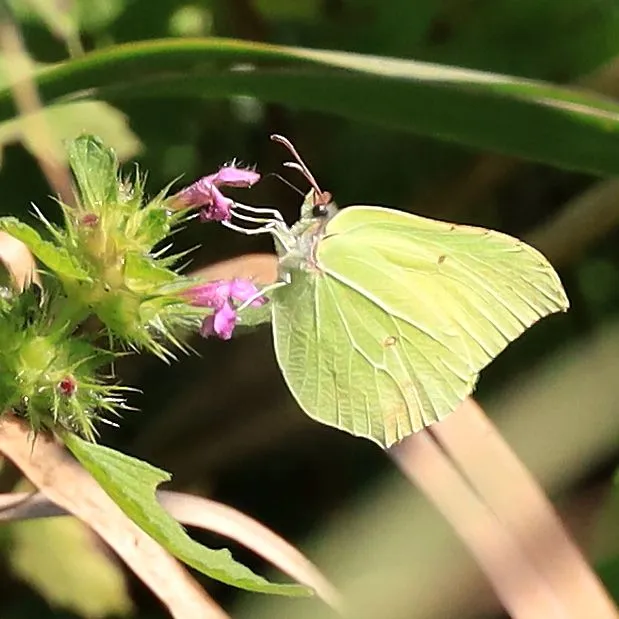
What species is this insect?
Gonepteryx rhamni
